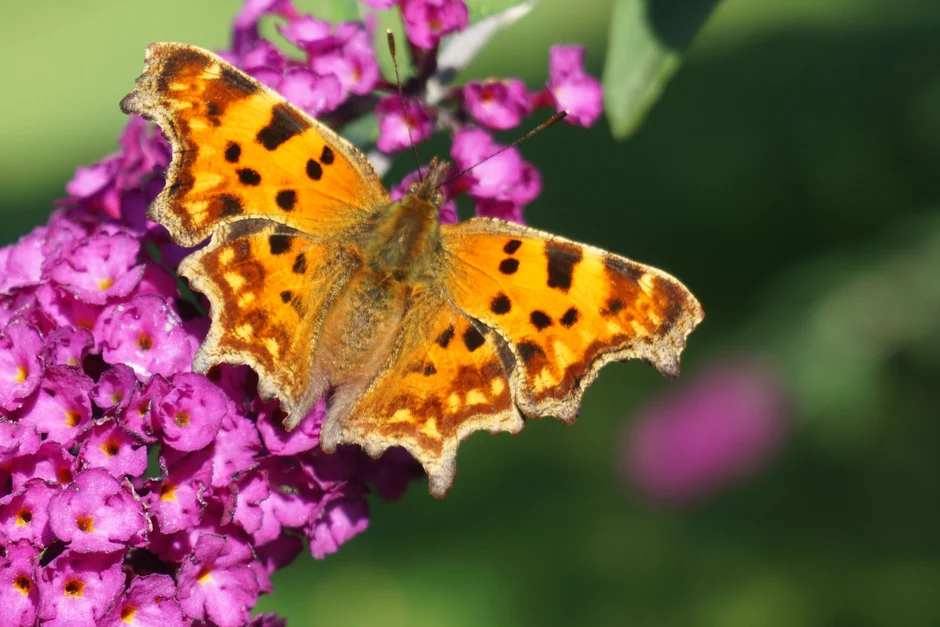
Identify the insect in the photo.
Polygonia c-album
